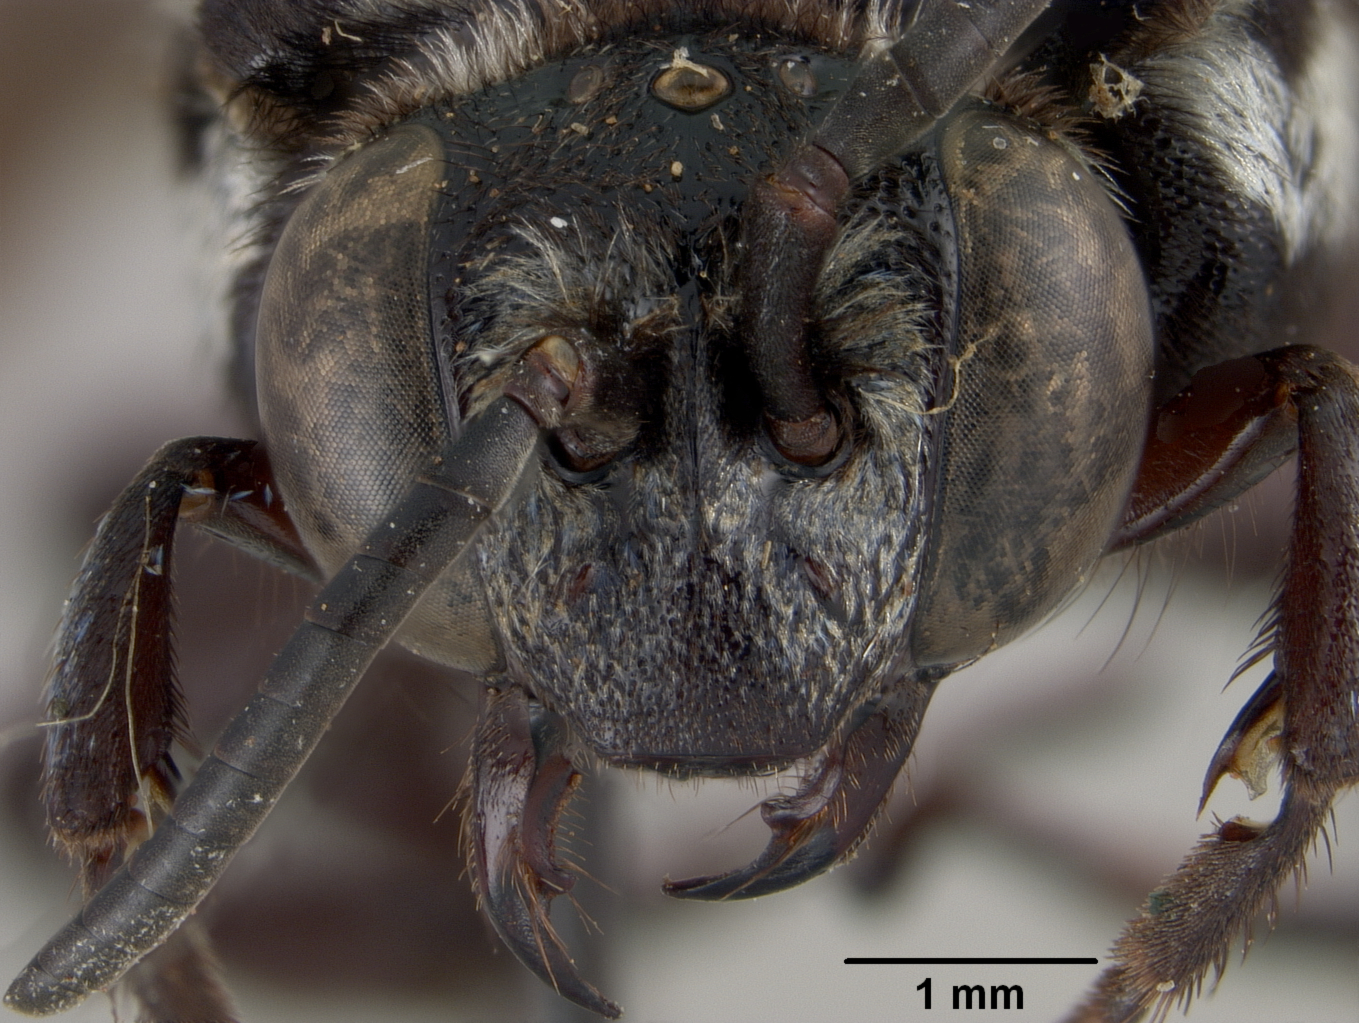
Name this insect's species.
Crocisa janasivia
